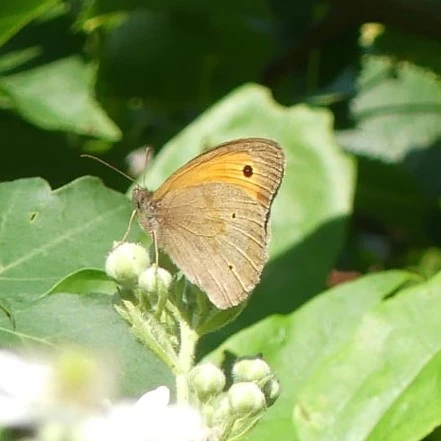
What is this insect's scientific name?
Maniola jurtina
